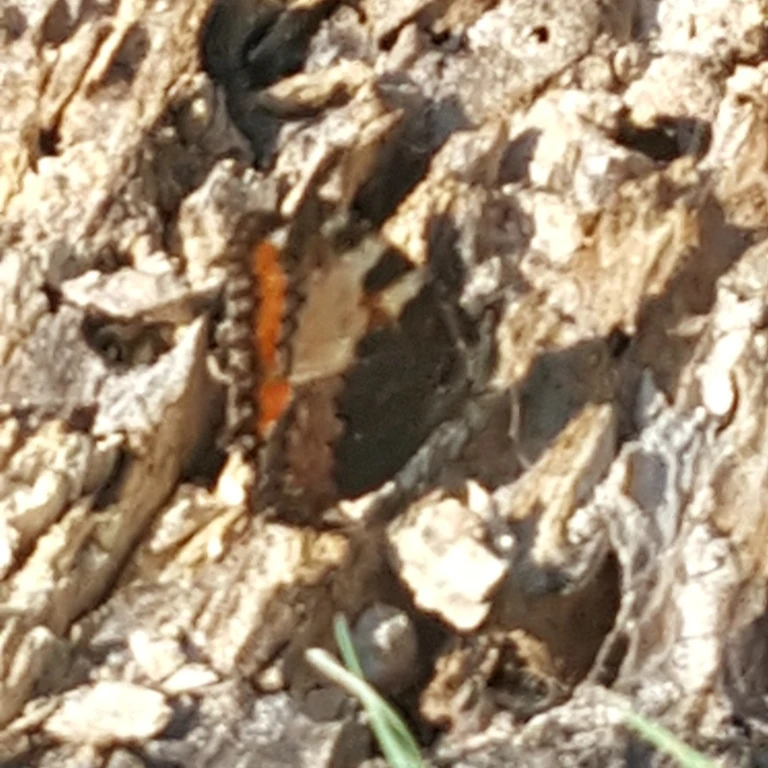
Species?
Aglais urticae
